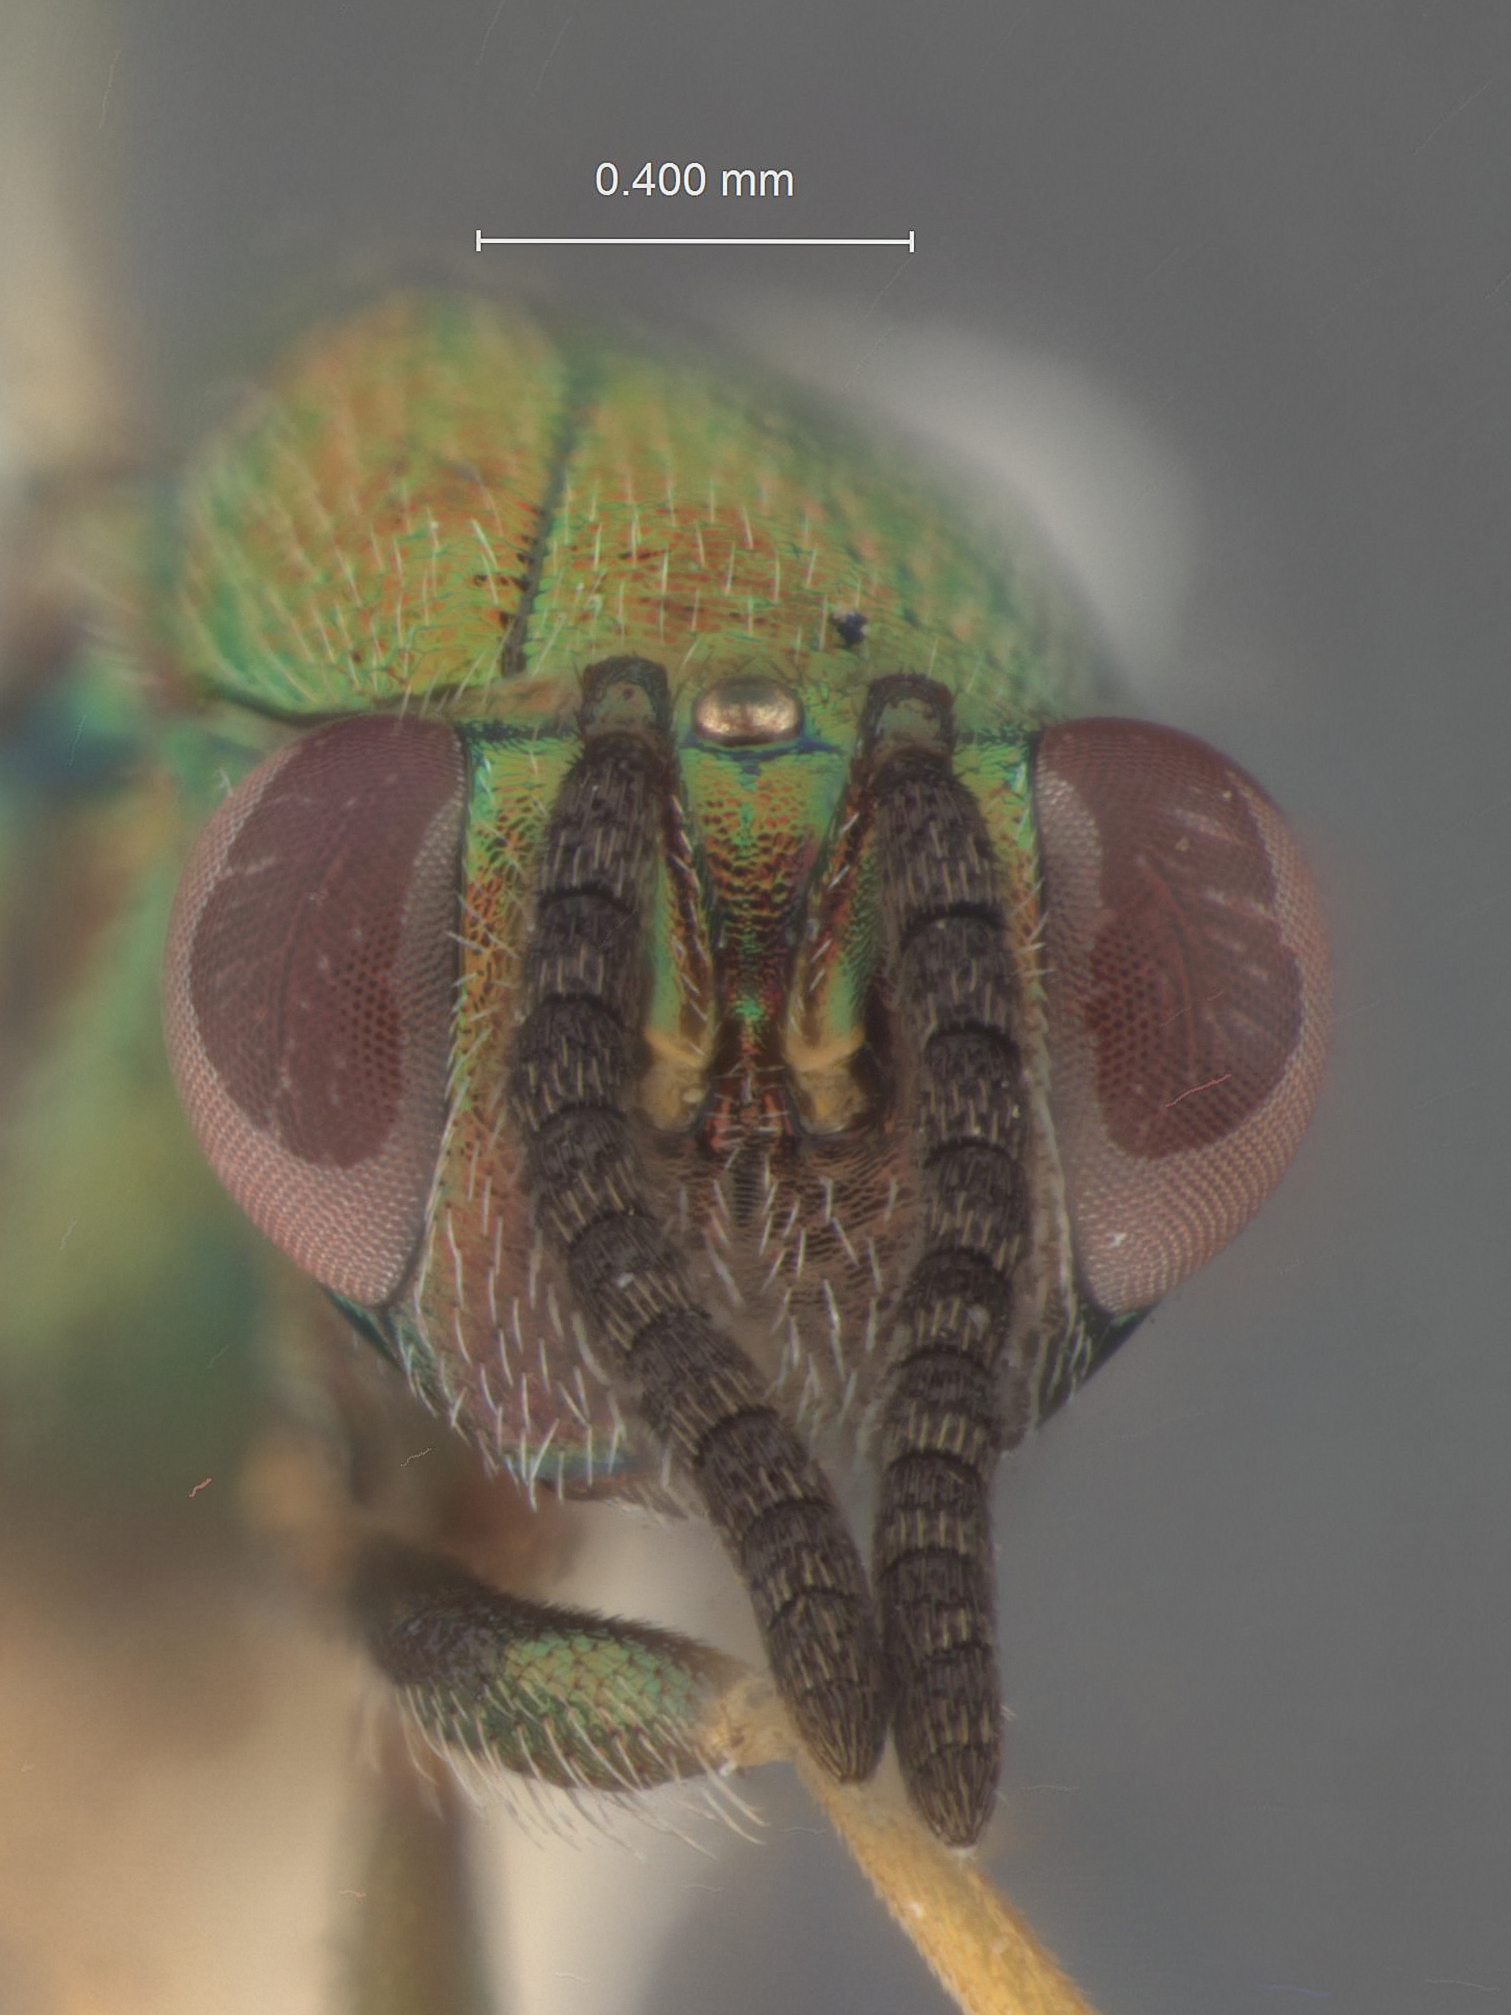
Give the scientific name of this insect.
Torymus subcalifornicus
